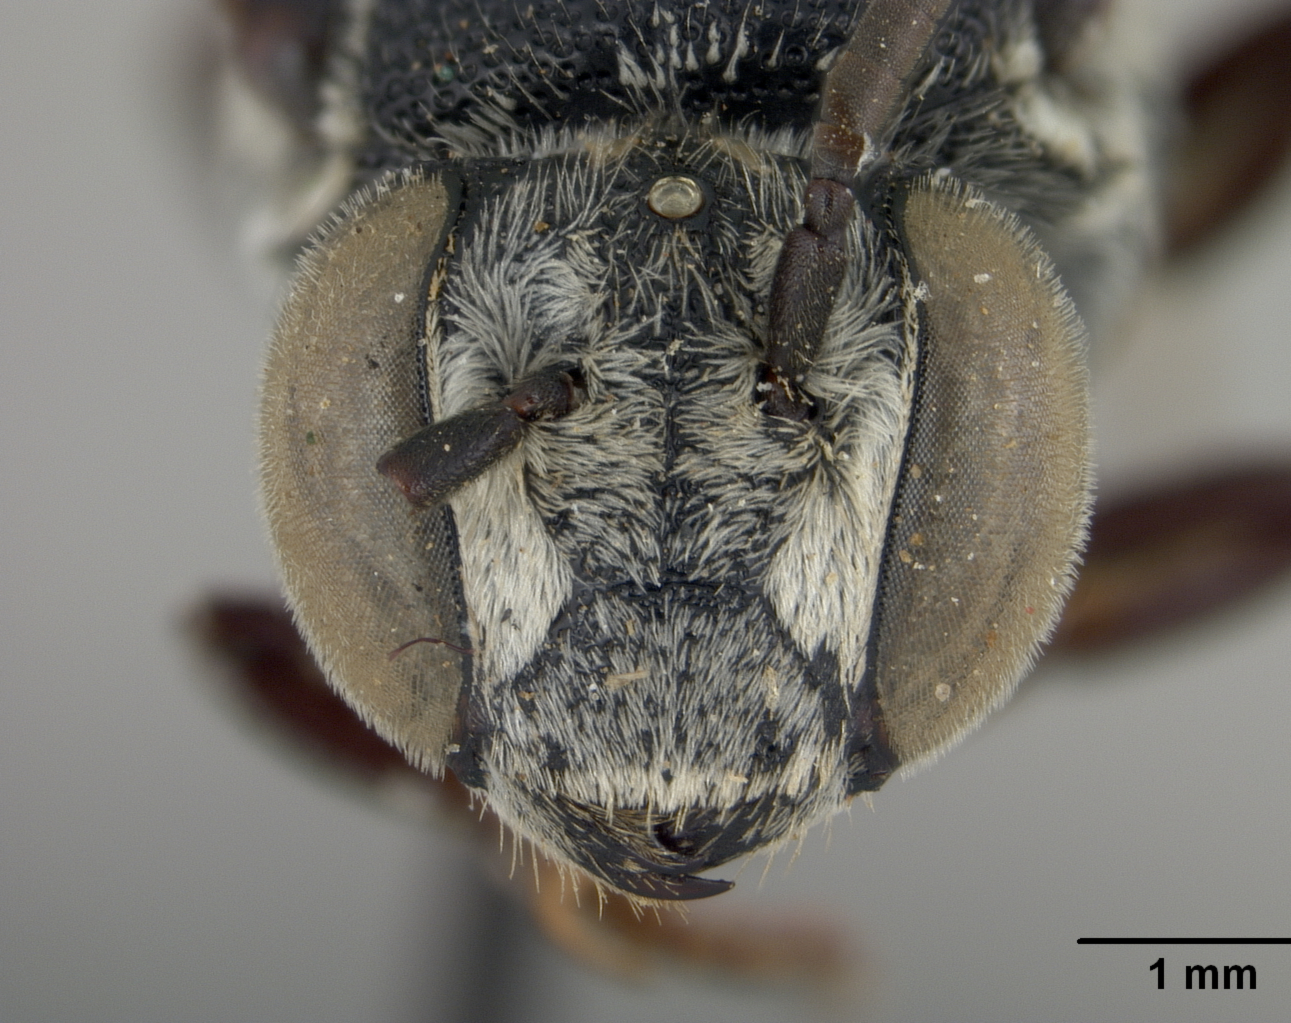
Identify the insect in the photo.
Coelioxys siamensis
